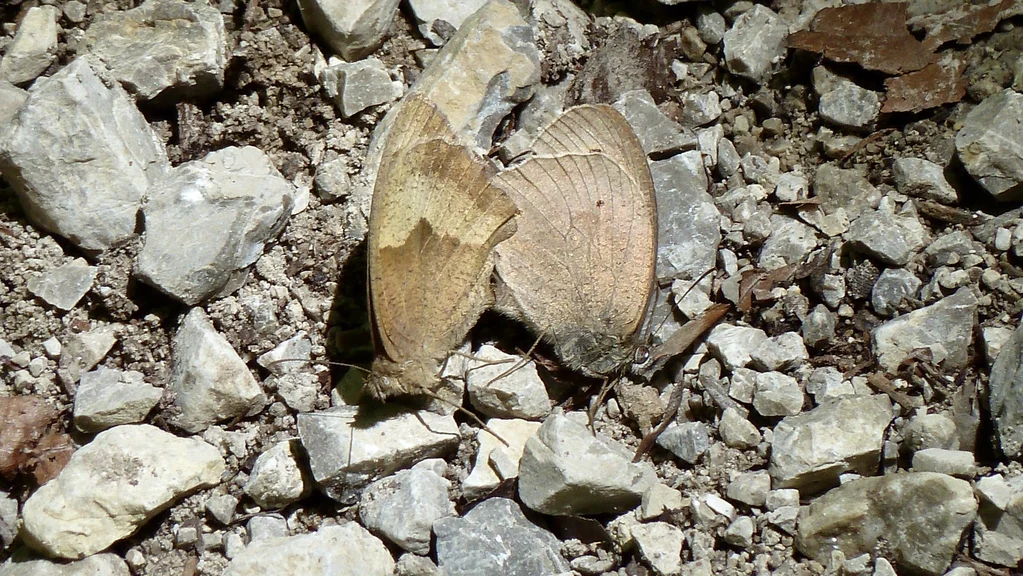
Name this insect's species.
Maniola jurtina
